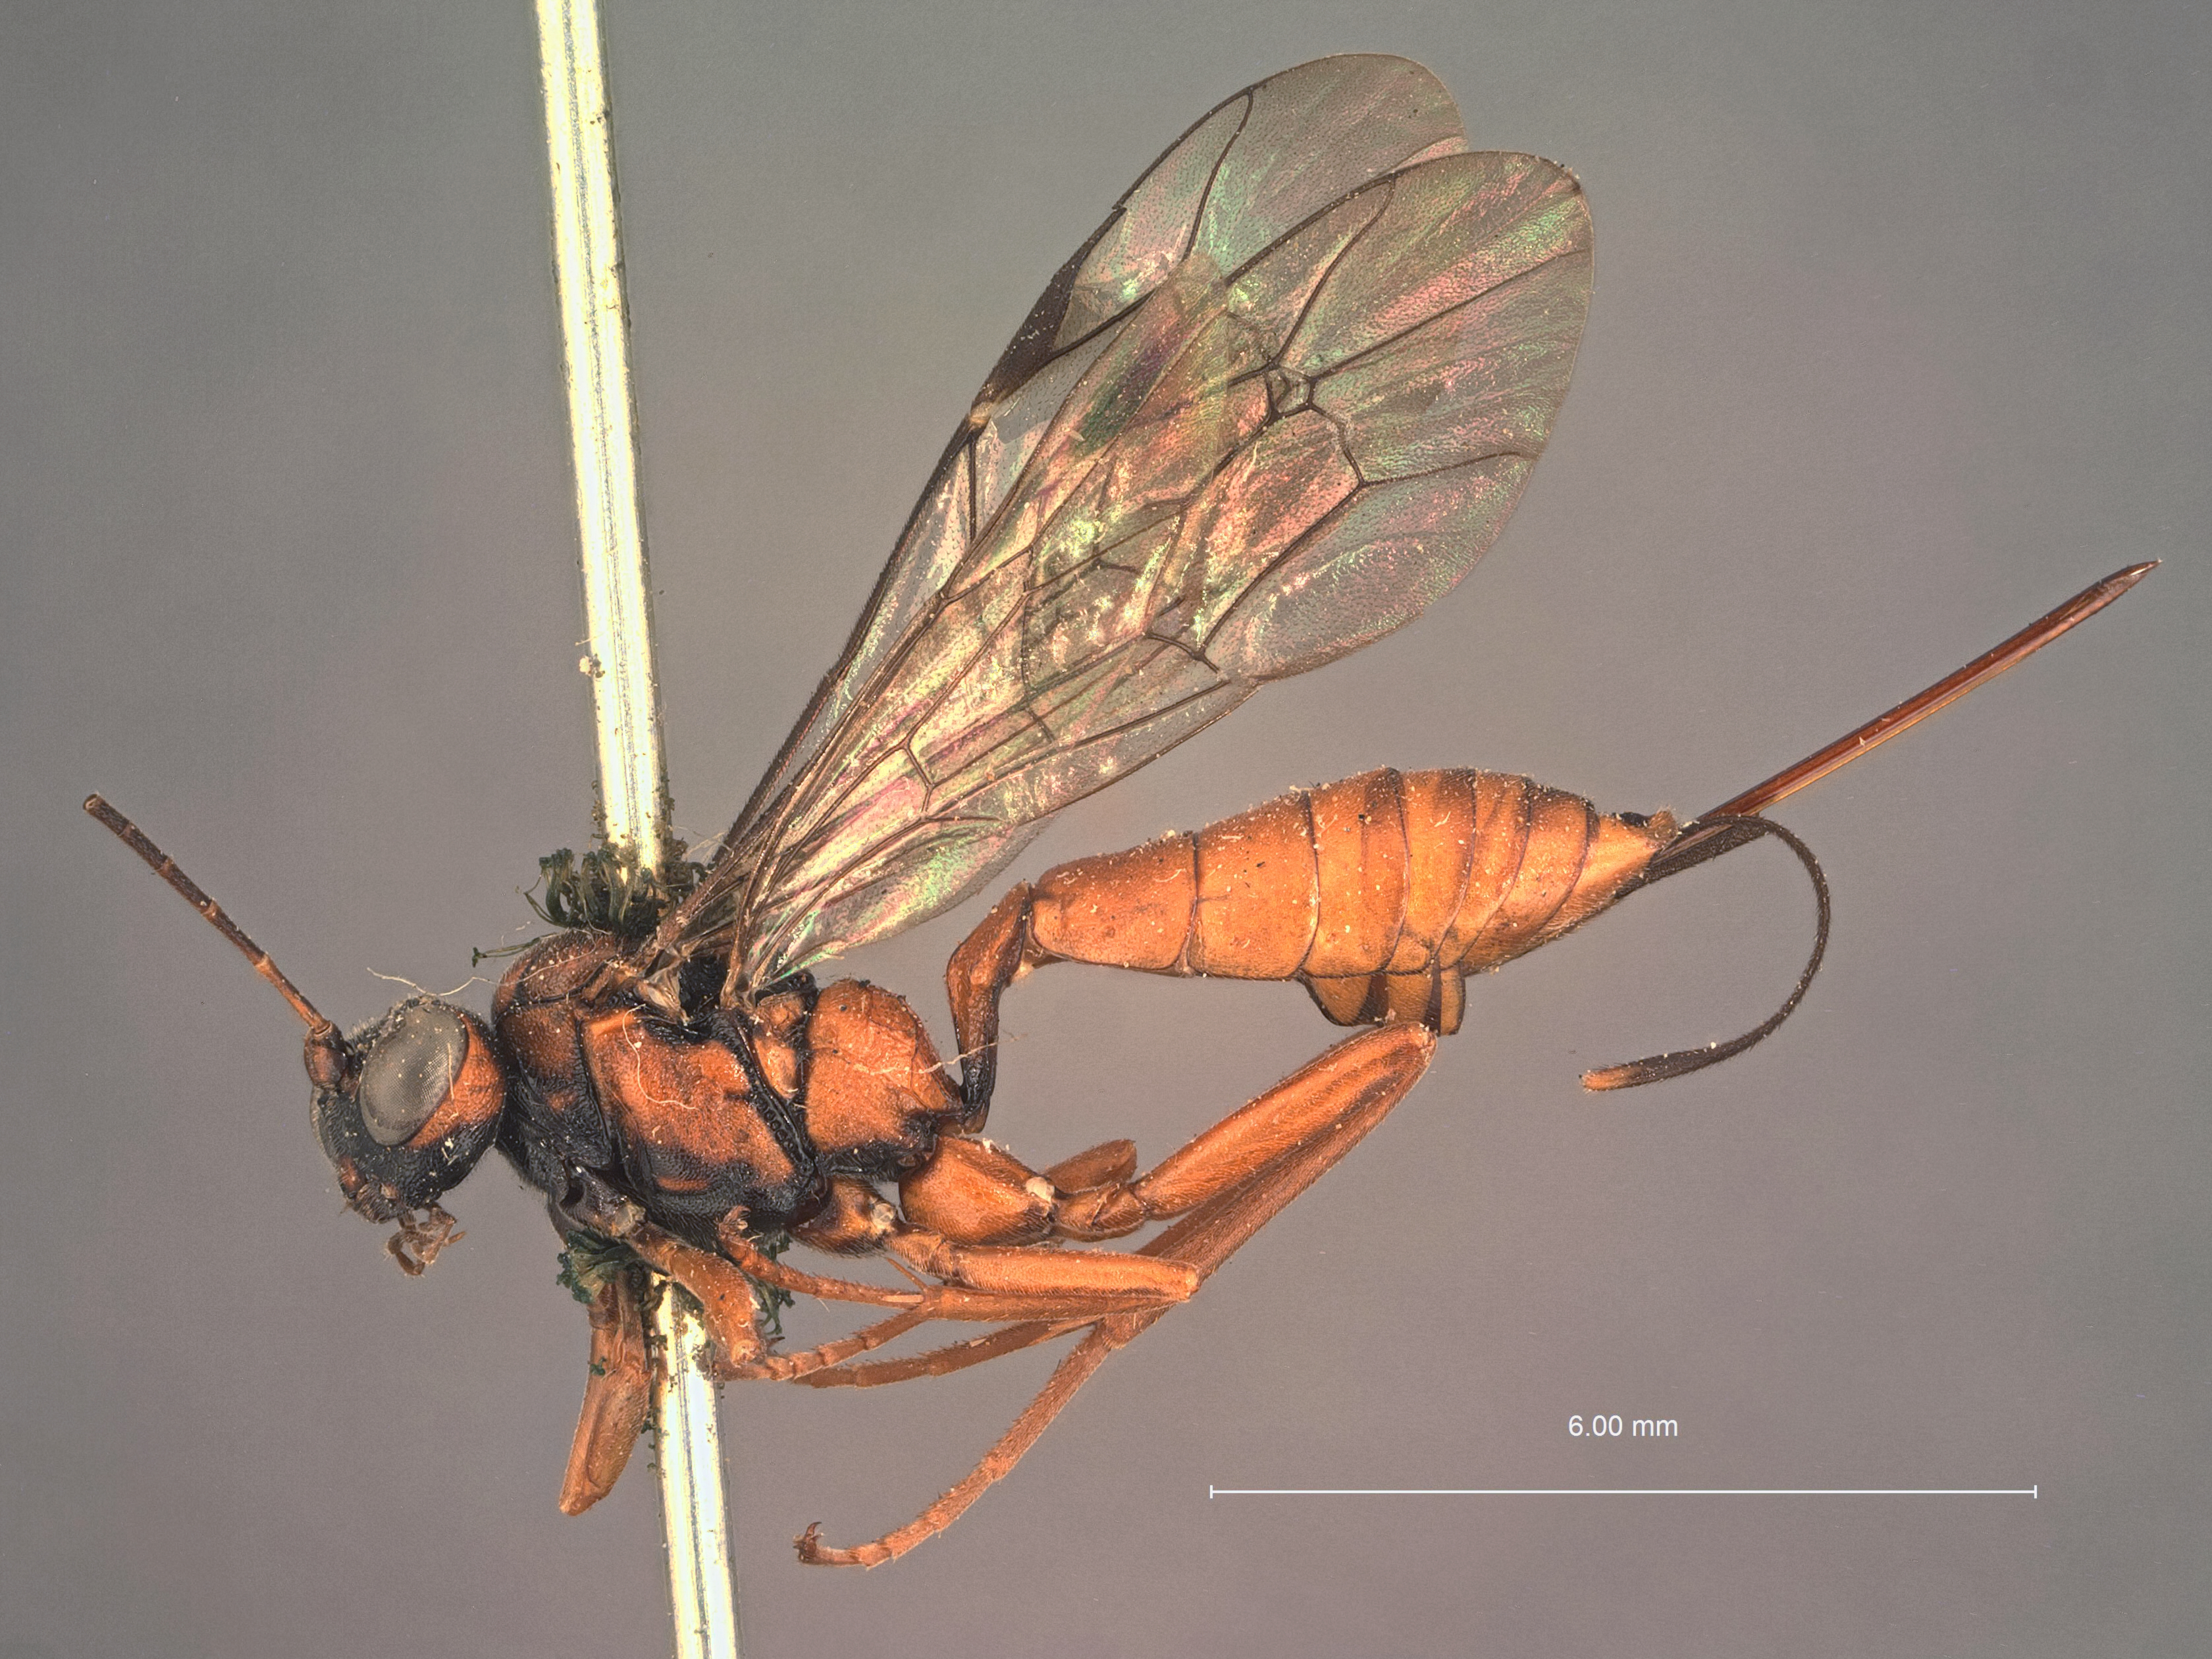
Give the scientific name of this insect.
Cryptoideus sitkensis
